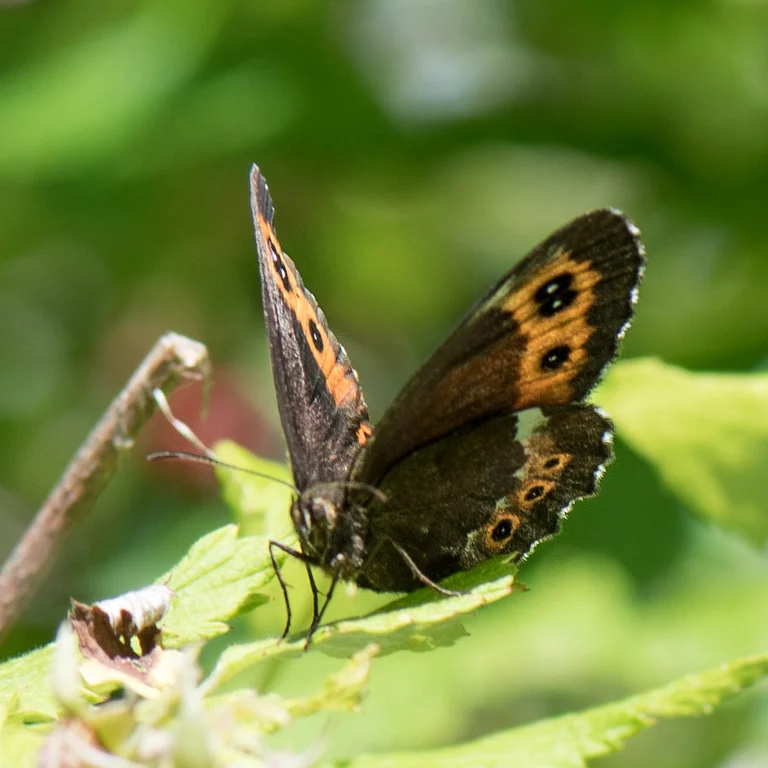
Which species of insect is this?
Erebia ligea
